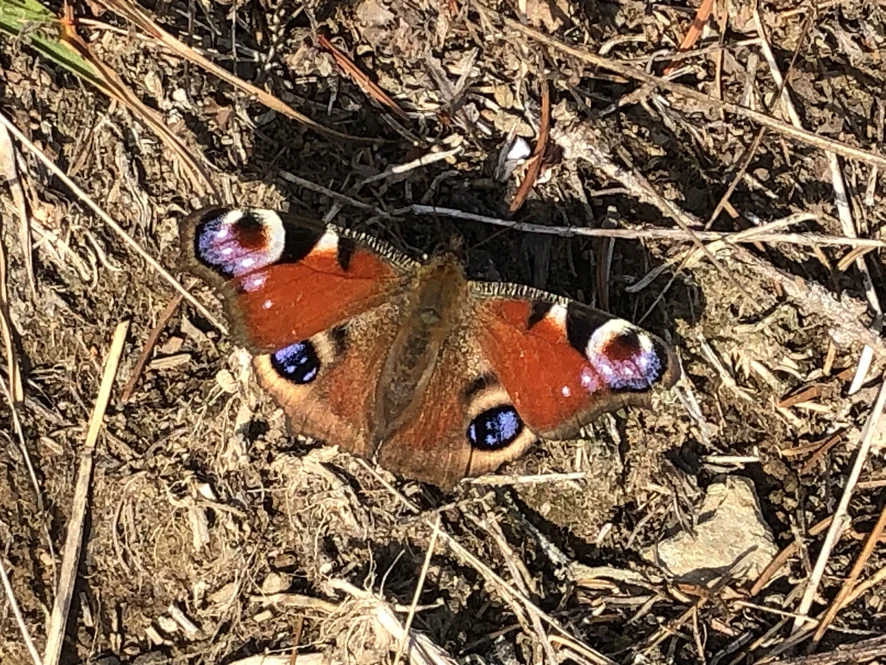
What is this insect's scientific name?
Aglais io
